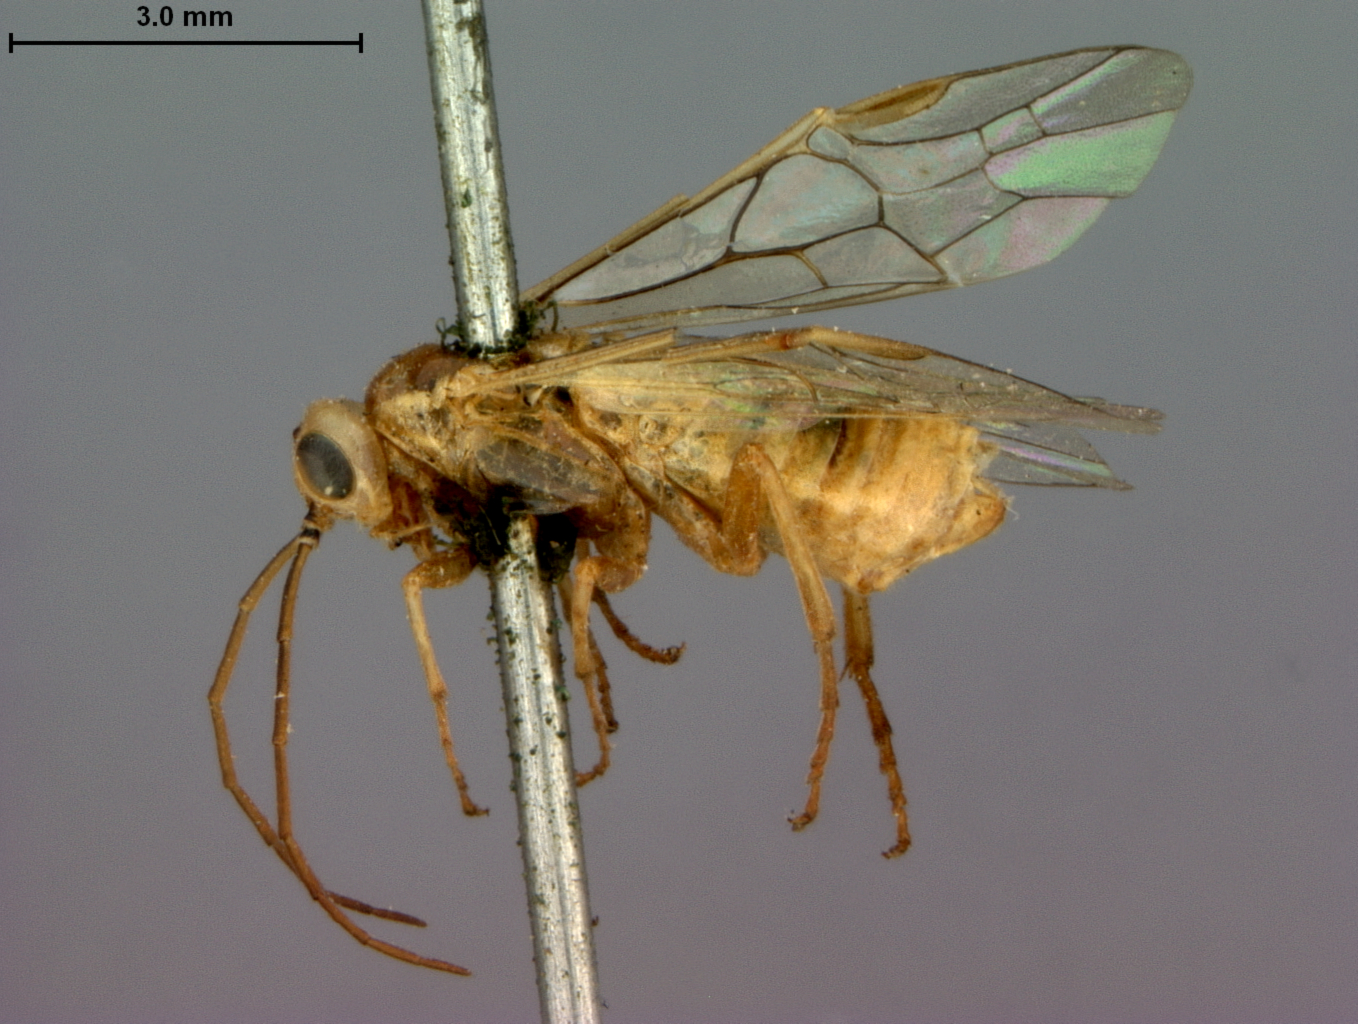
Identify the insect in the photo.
Amauronematus californicus
